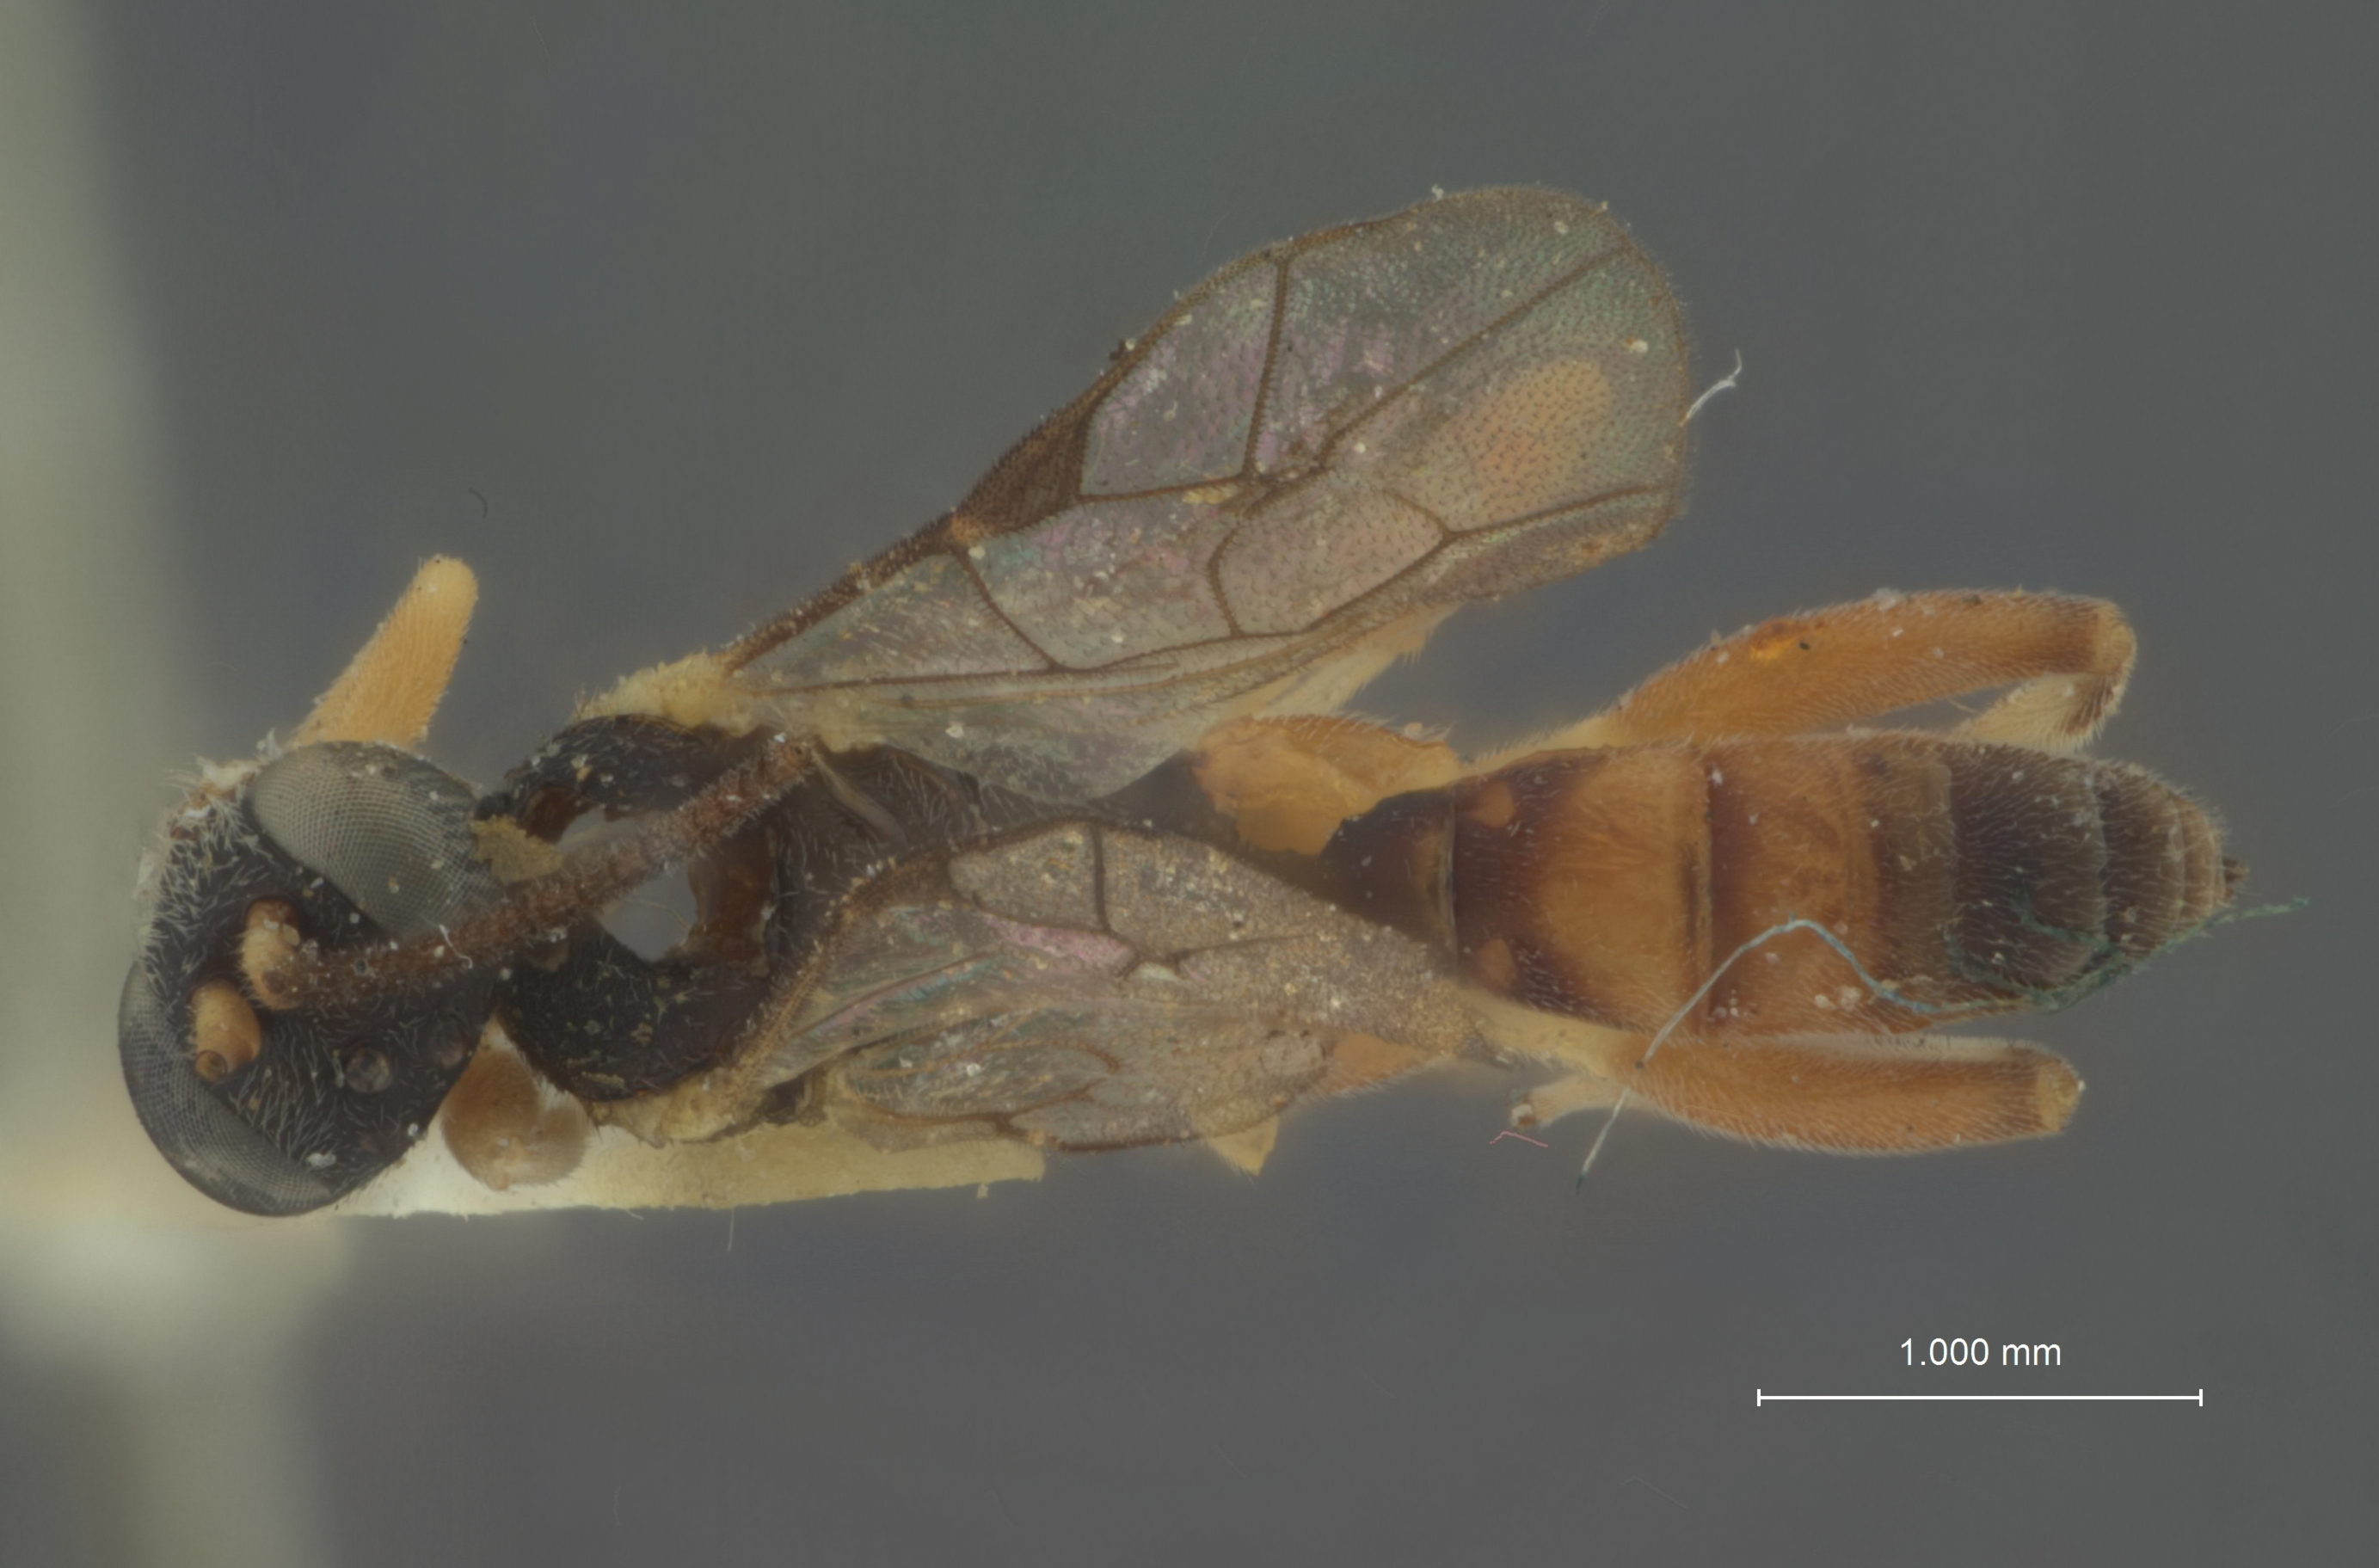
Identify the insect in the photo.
Hypothereutes geometrae
